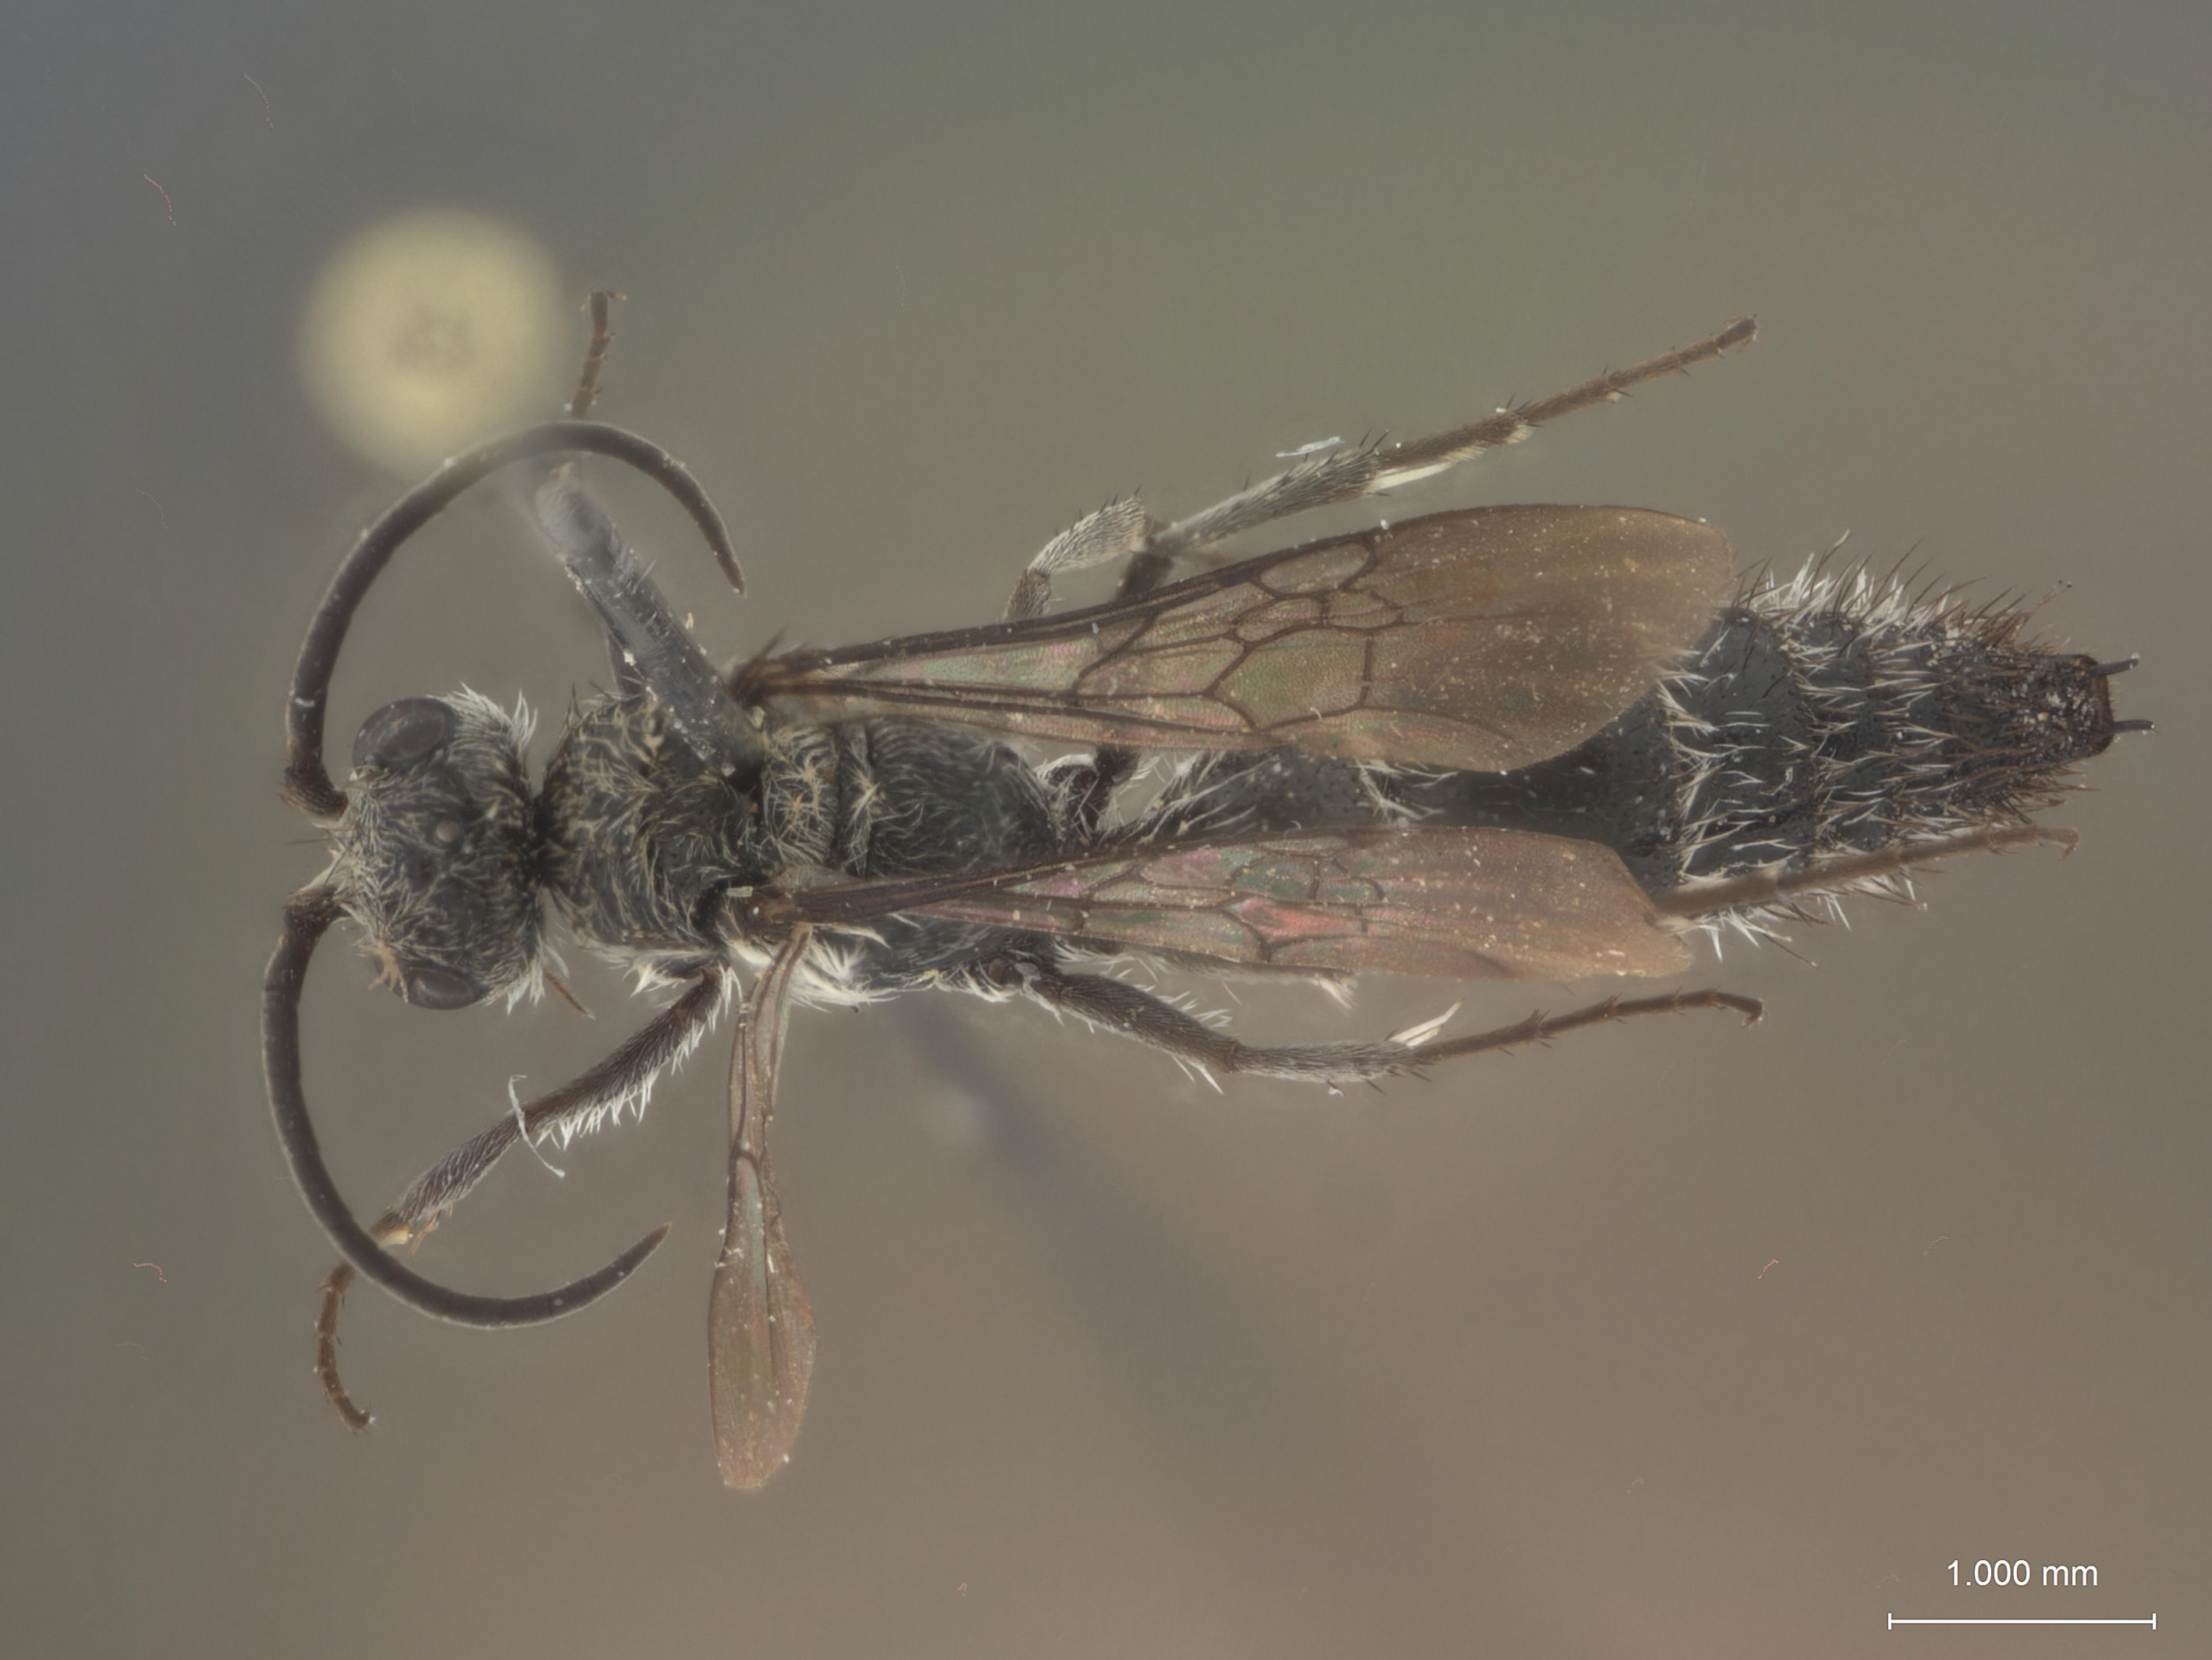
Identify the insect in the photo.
Typhoctes evansi
